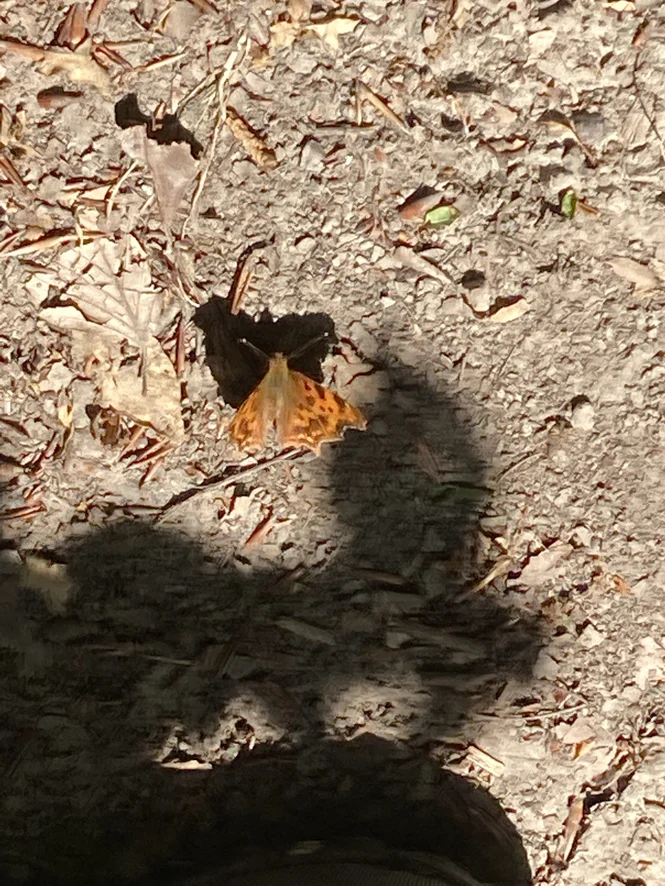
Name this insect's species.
Polygonia c-album
